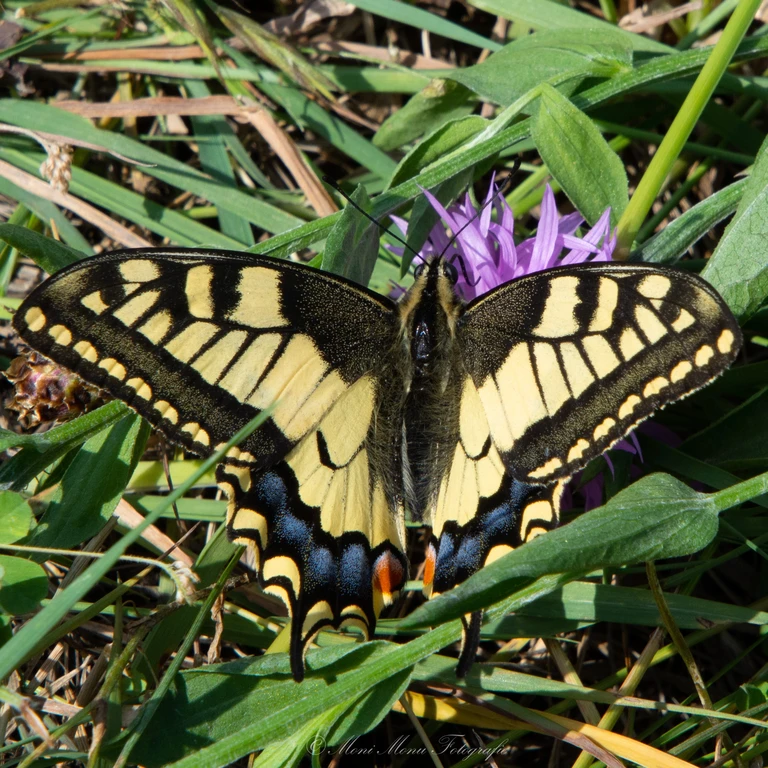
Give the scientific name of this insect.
Papilio machaon
